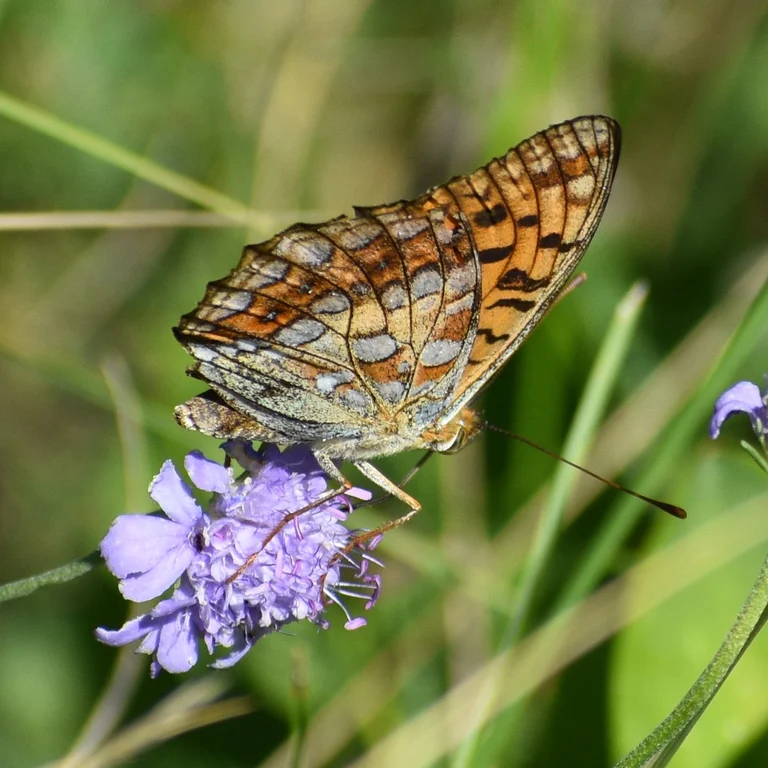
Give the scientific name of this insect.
Fabriciana adippe
